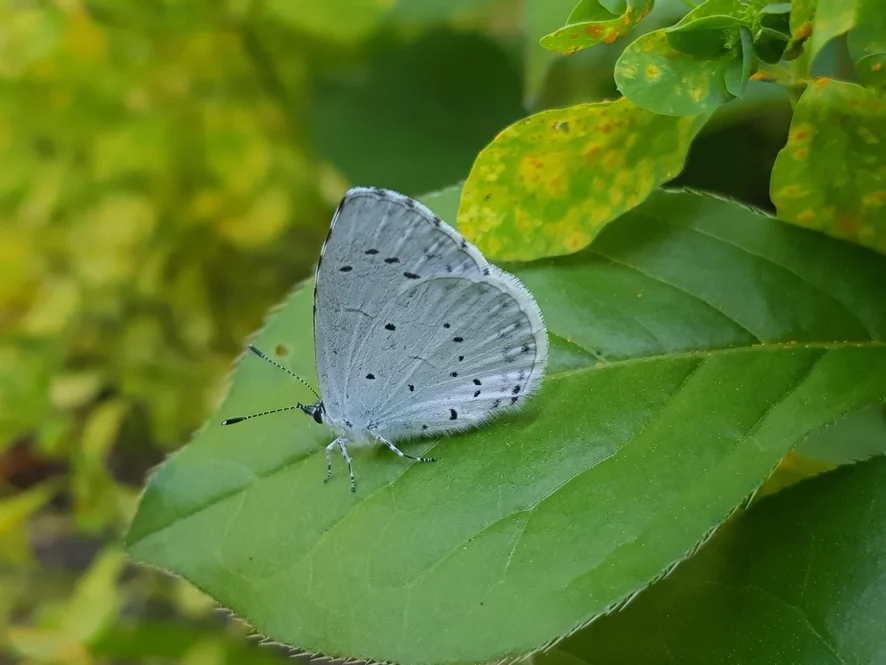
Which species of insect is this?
Celastrina argiolus
